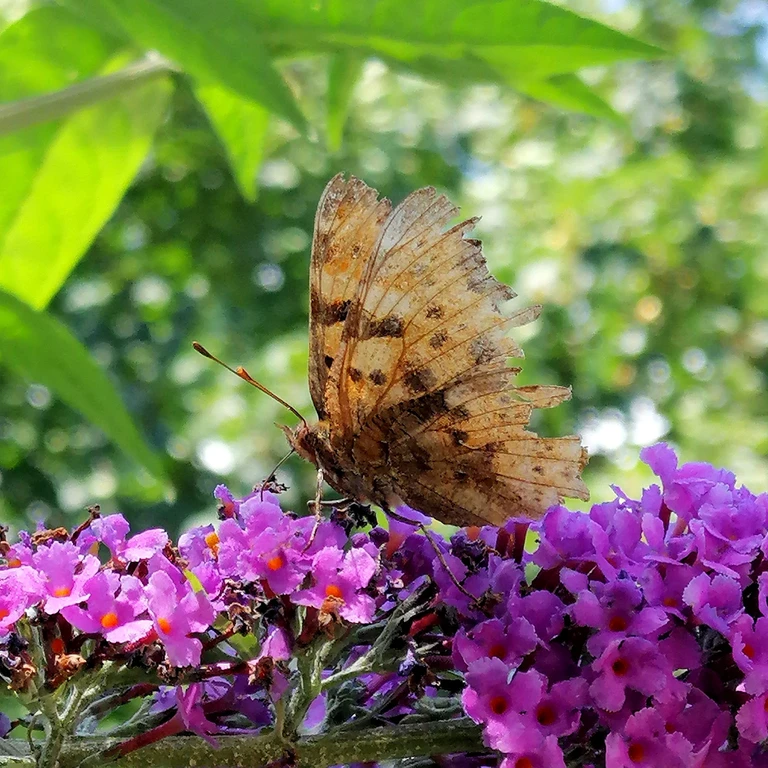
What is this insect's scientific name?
Polygonia c-album
